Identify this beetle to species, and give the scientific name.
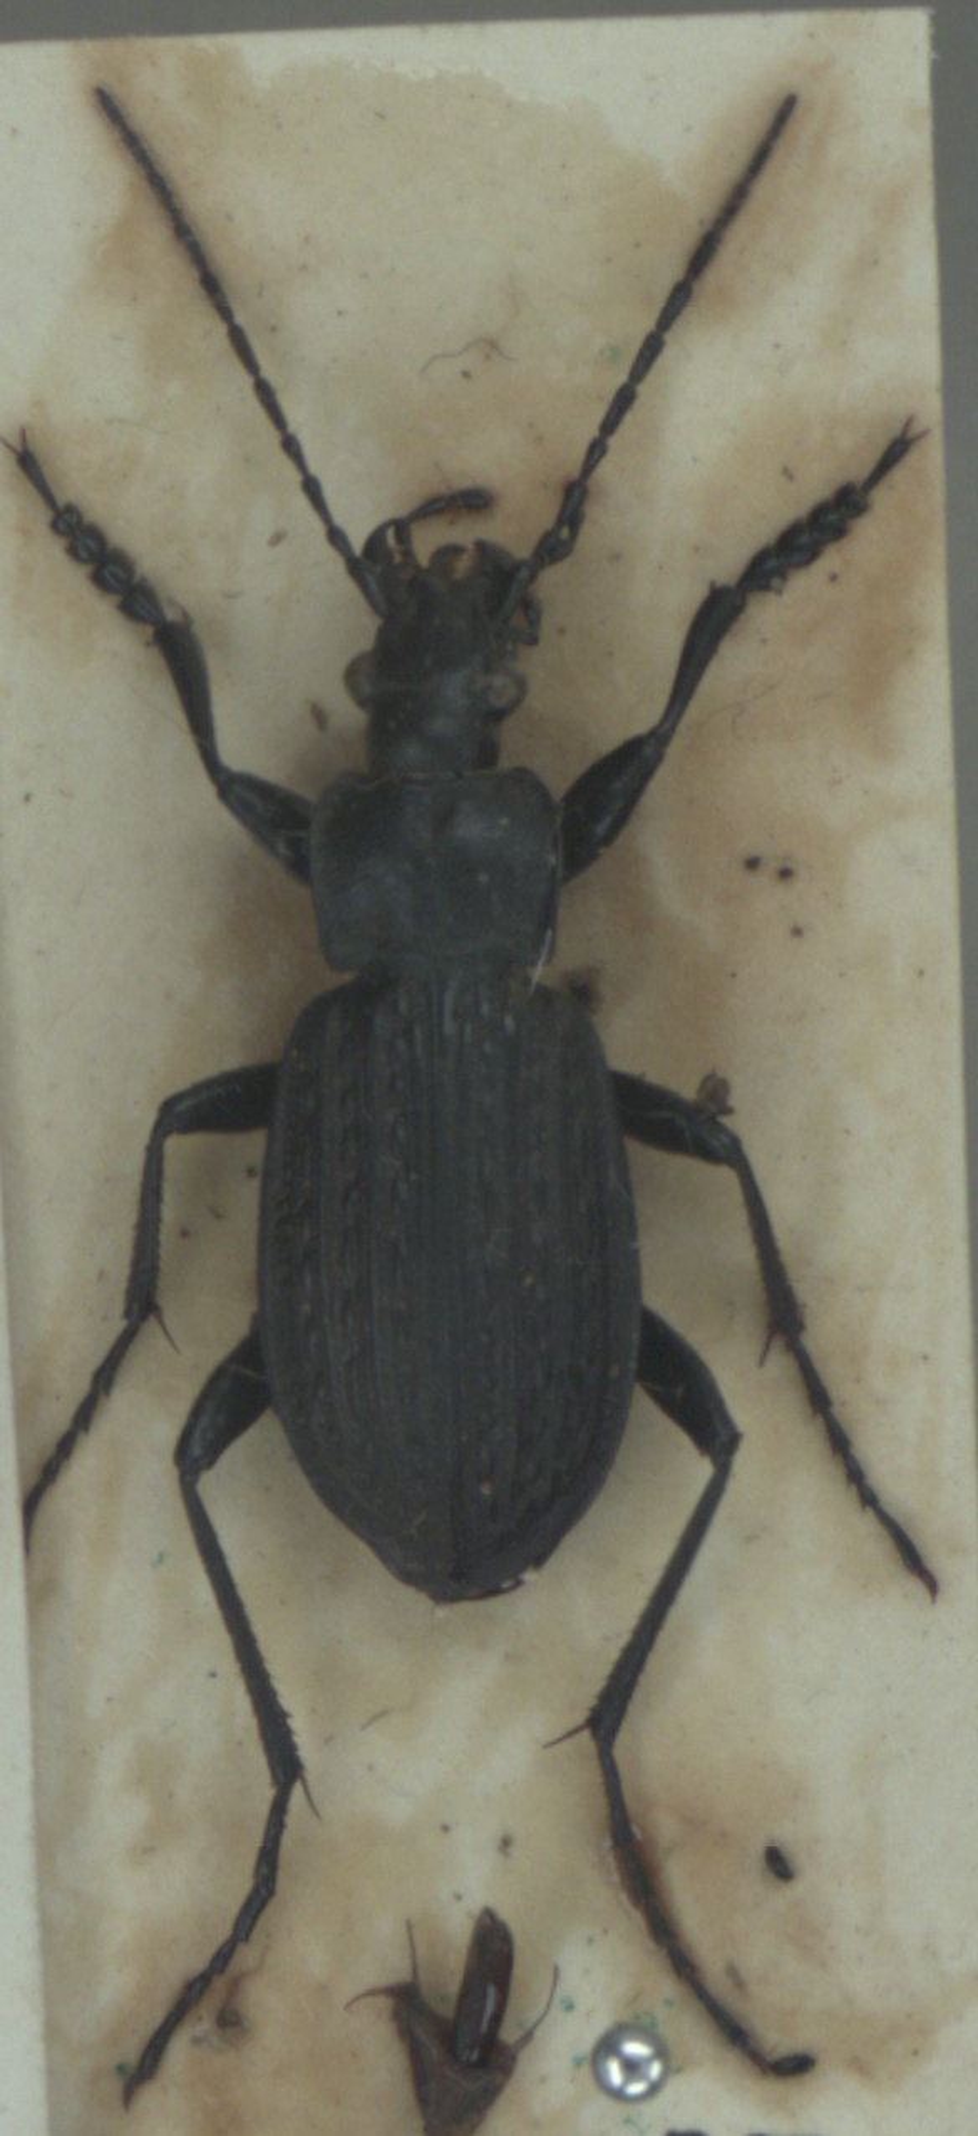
Carabus granulatus
